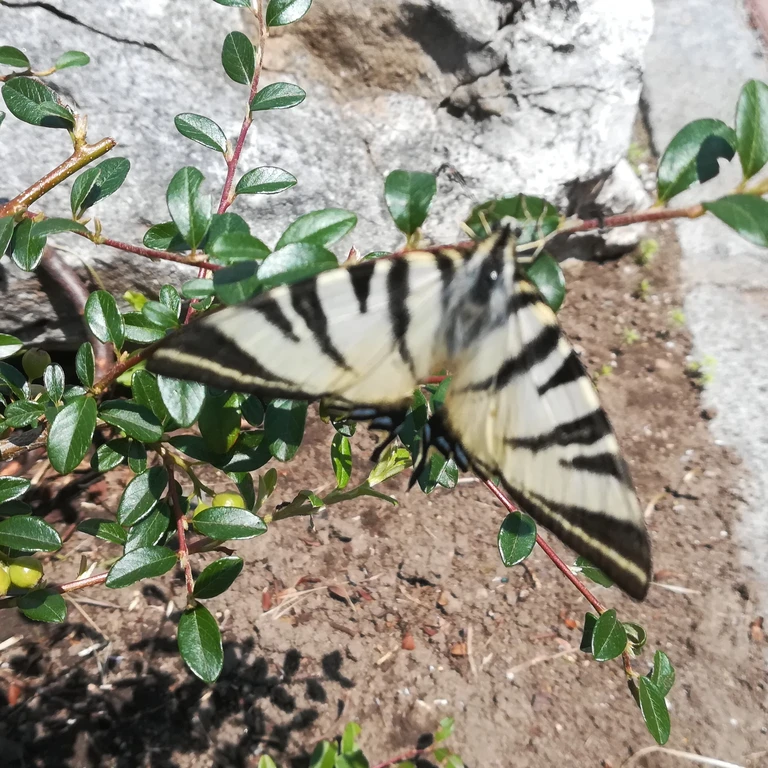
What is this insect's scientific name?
Iphiclides podalirius
